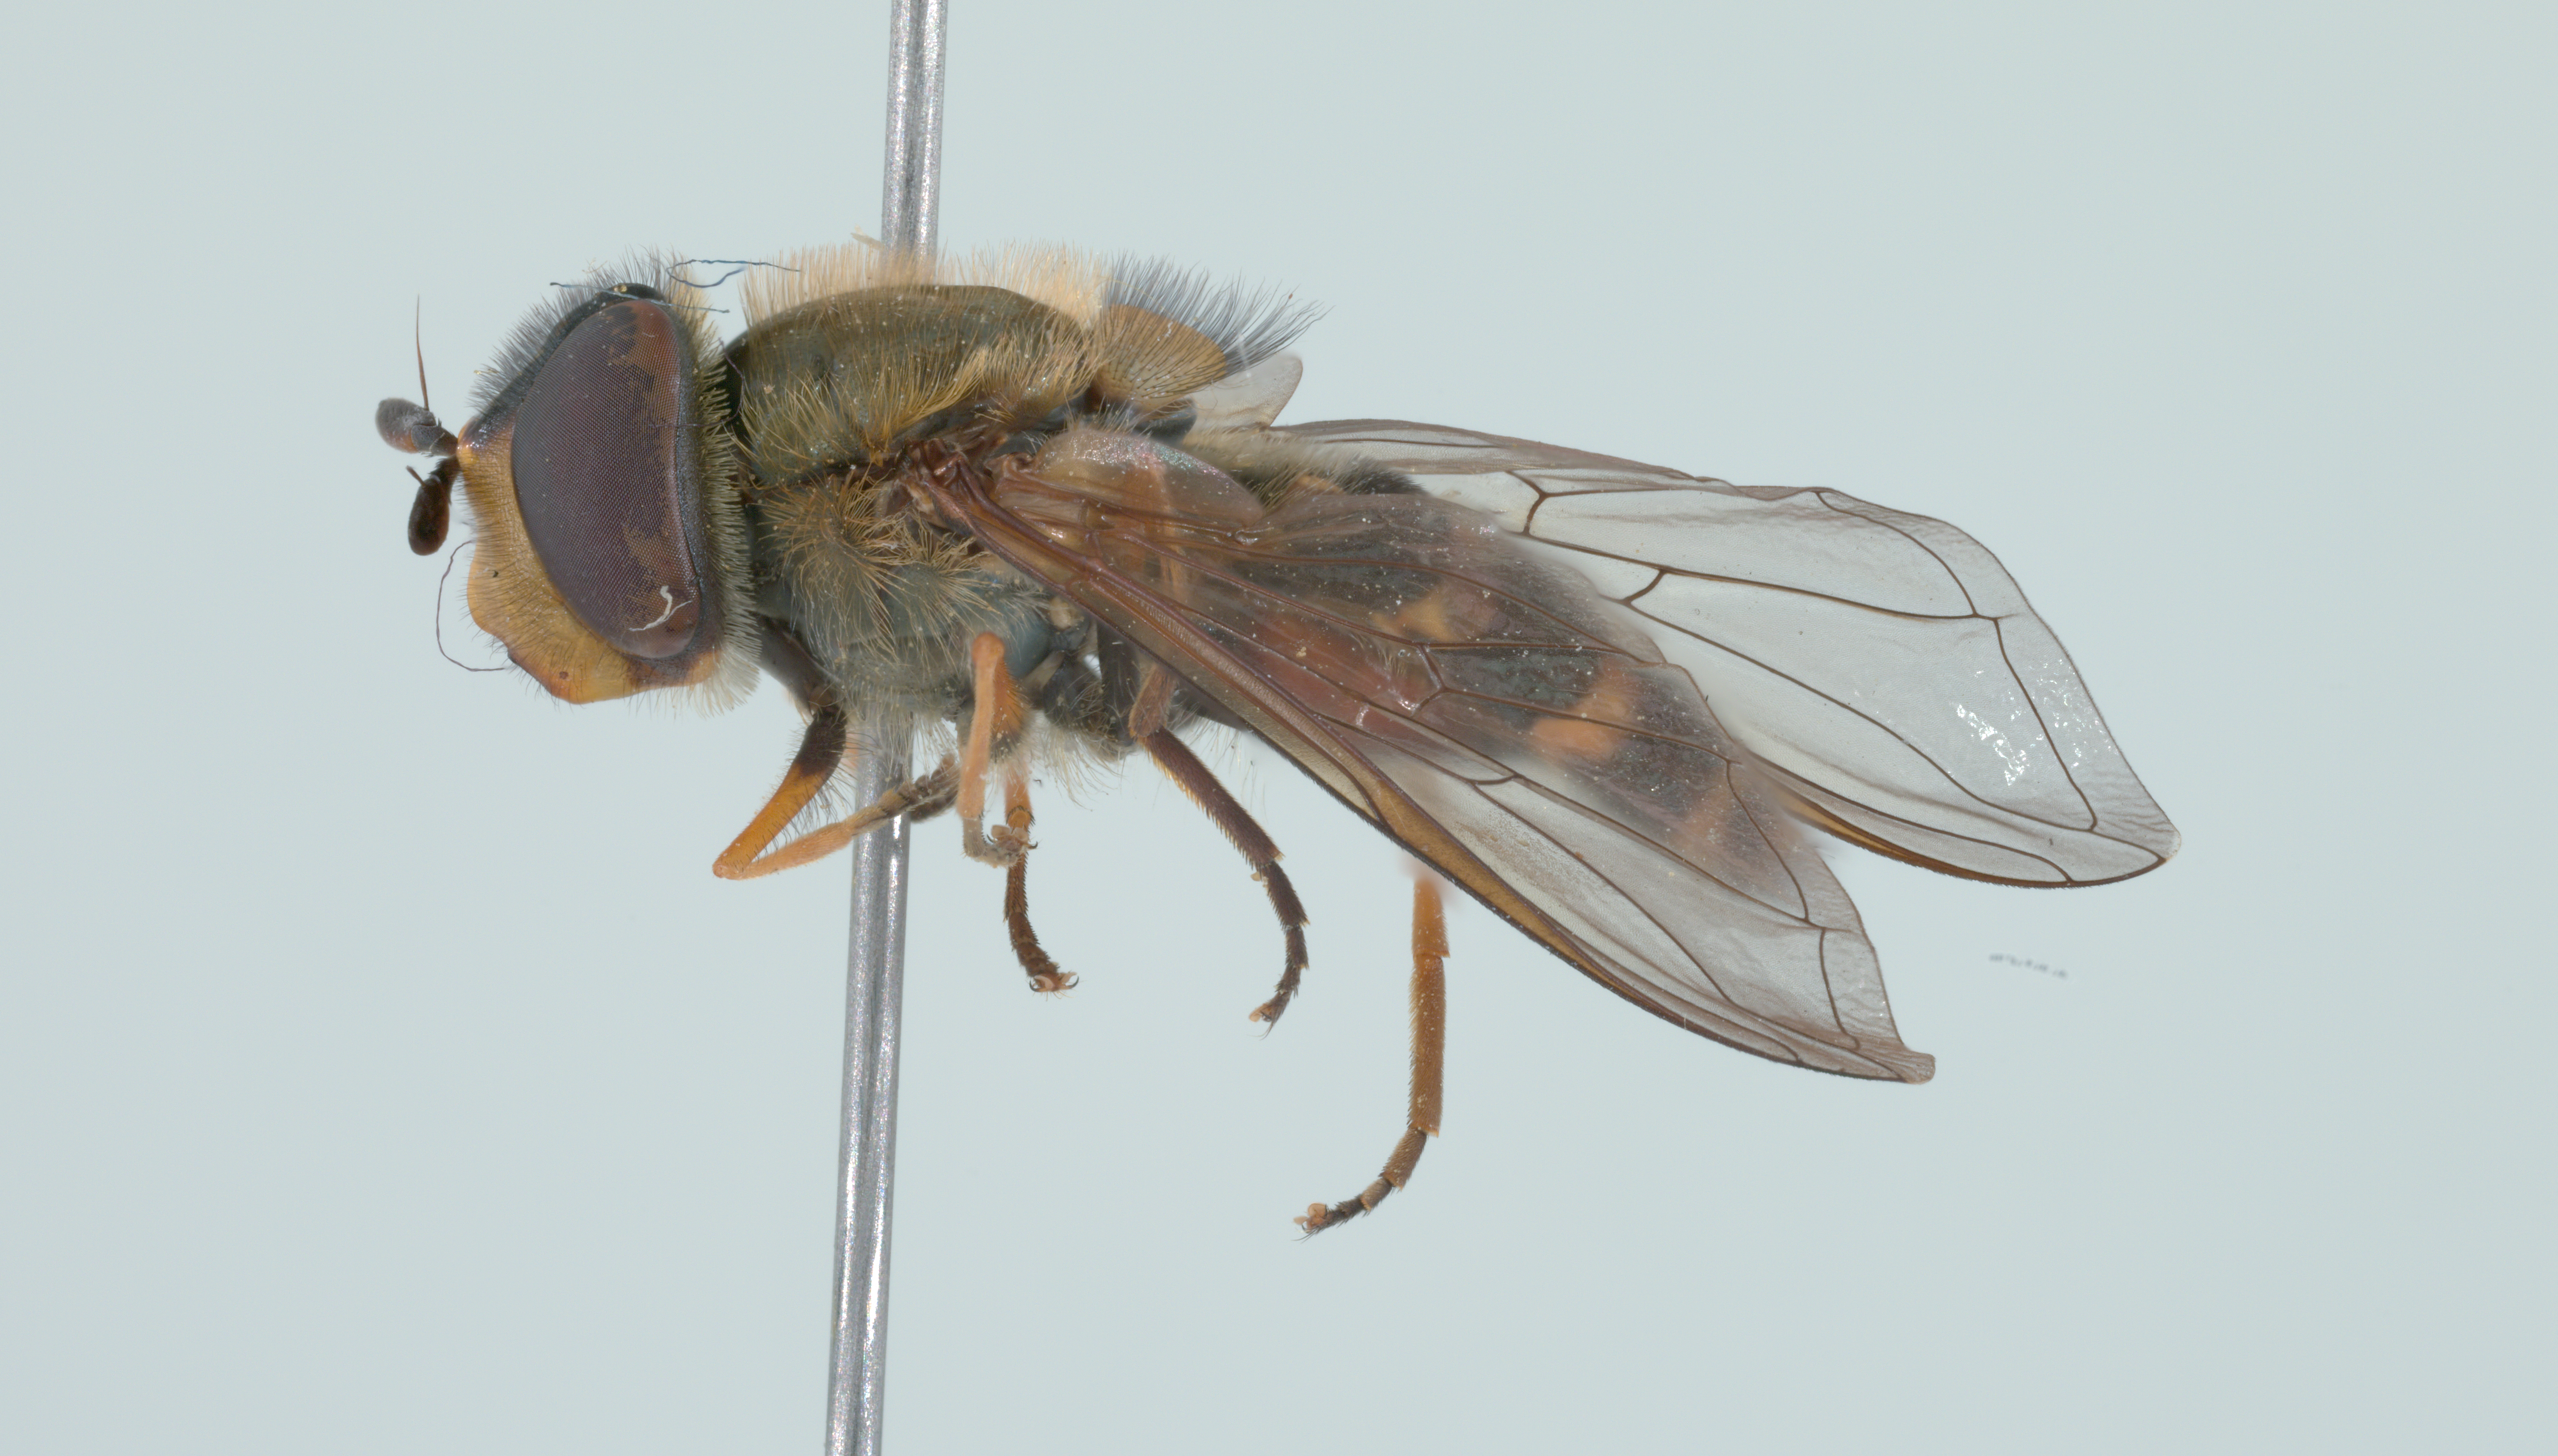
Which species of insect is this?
Syrphus torvus
